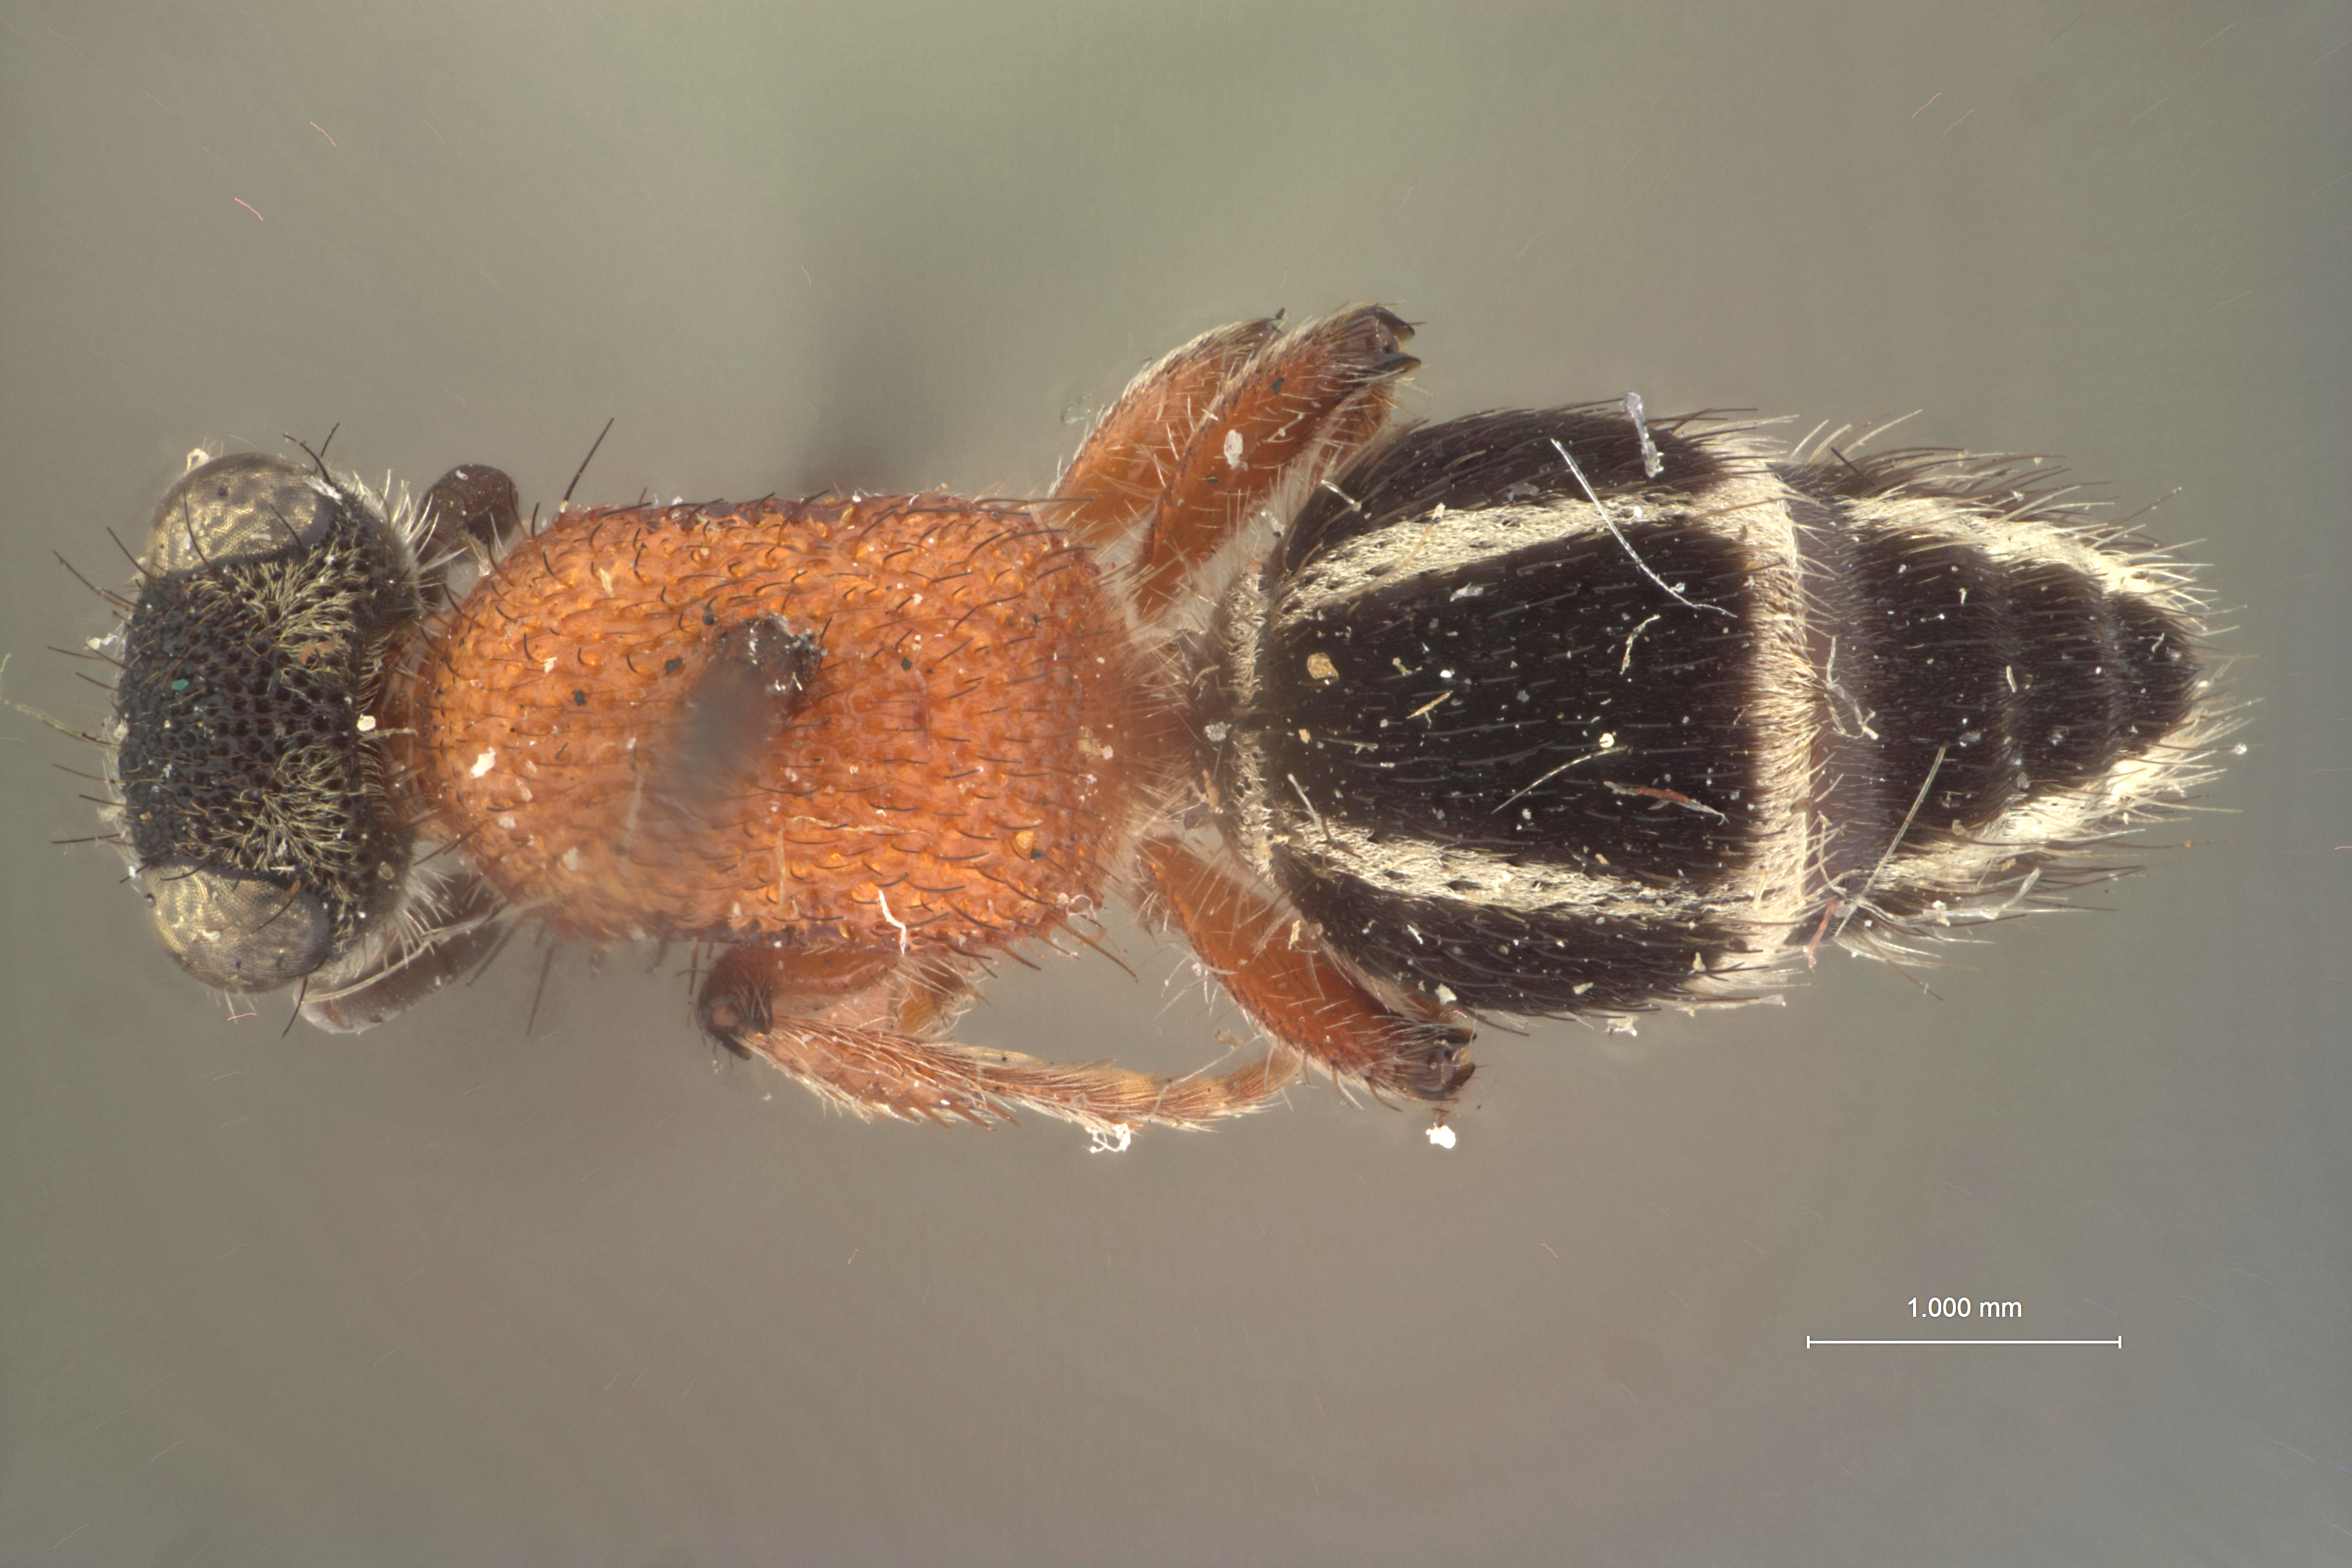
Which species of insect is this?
Timulla runata
